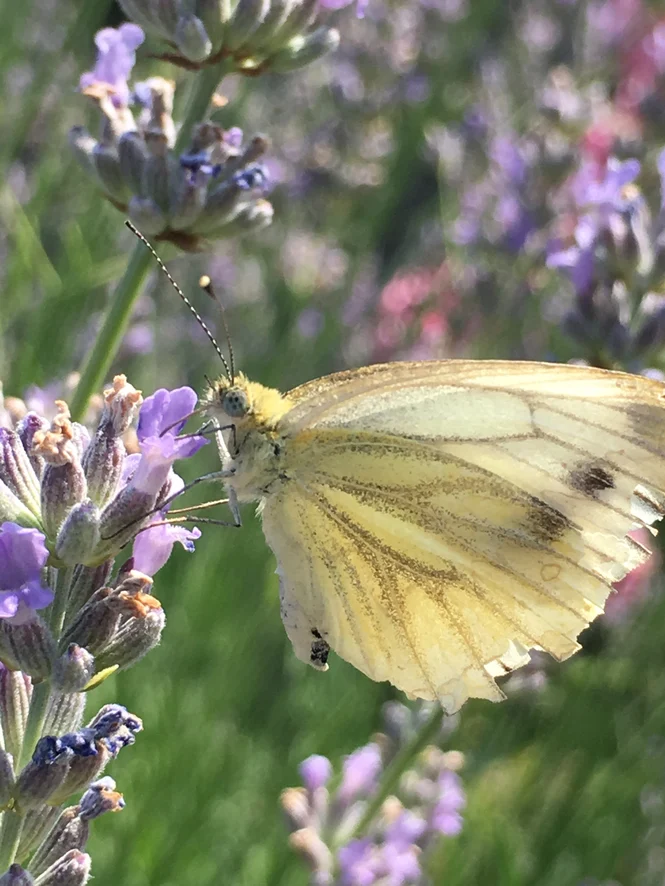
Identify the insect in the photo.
Pieris napi
